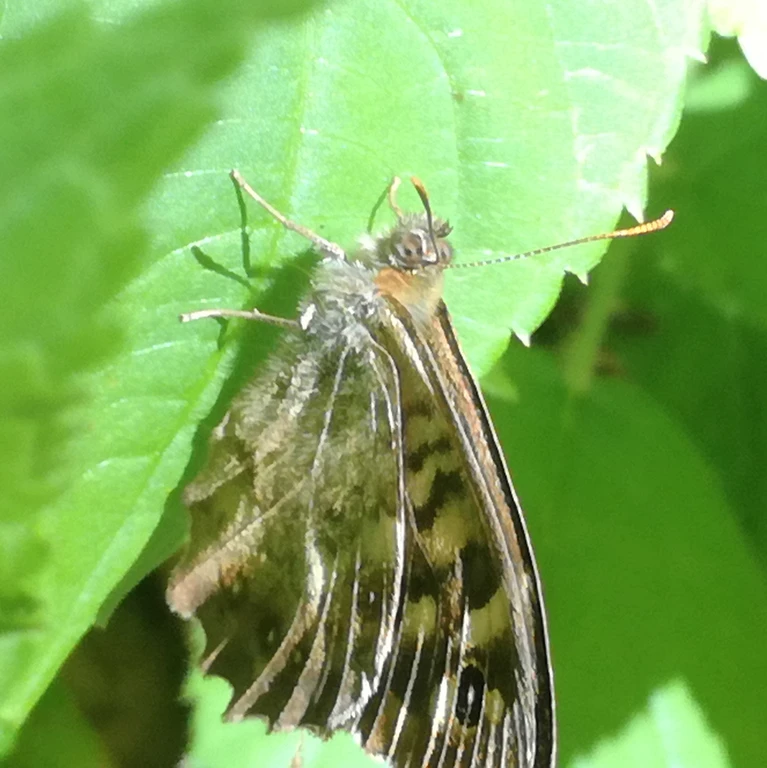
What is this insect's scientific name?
Pararge aegeria
